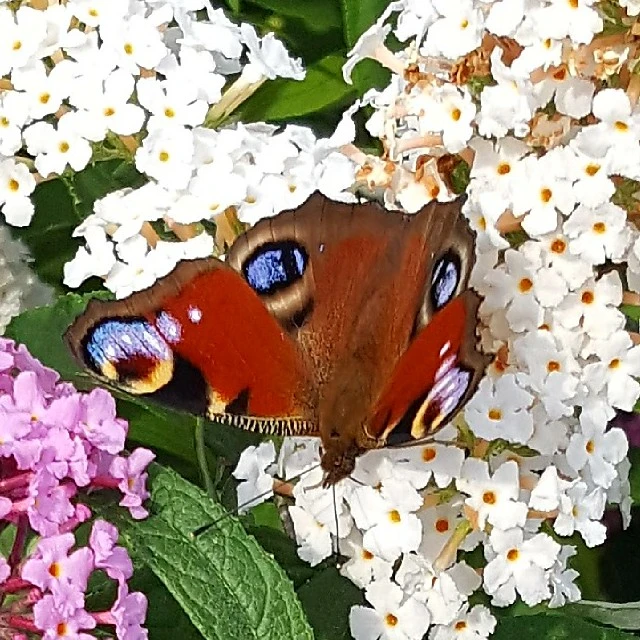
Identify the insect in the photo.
Aglais io
